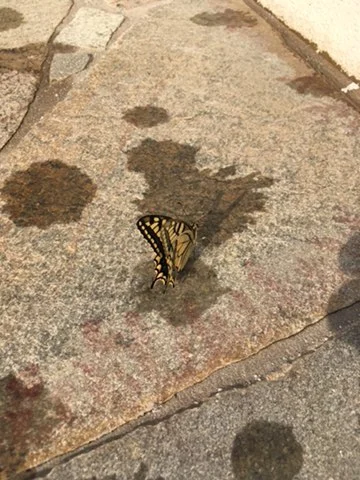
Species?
Papilio machaon
